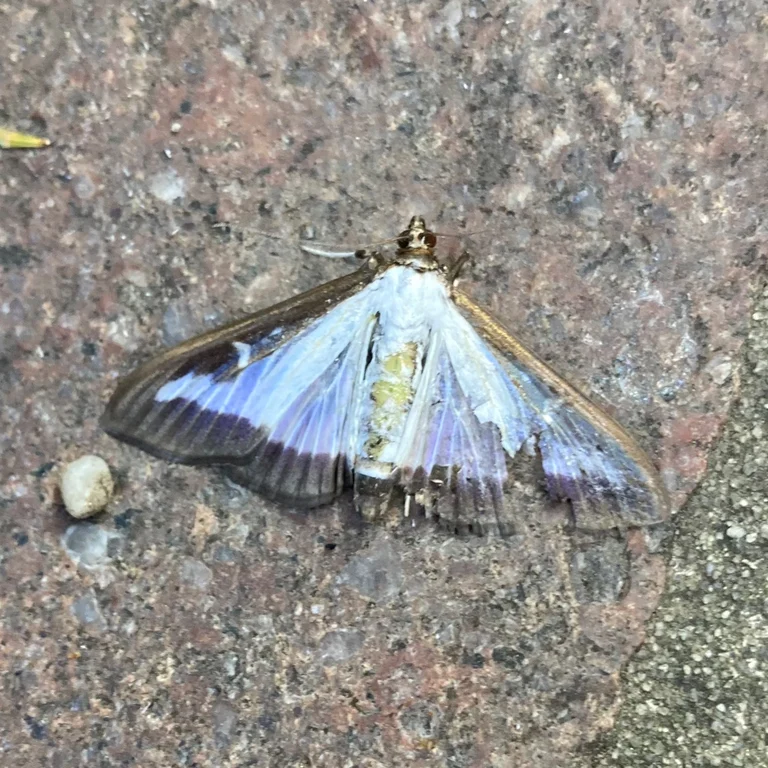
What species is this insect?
Cydalima perspectalis
